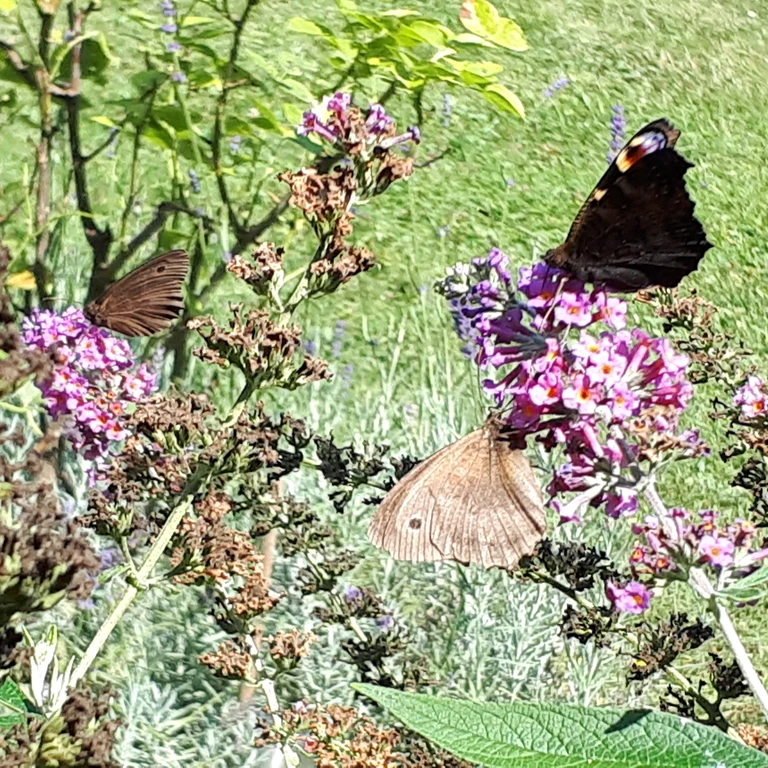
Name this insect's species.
Maniola jurtina
